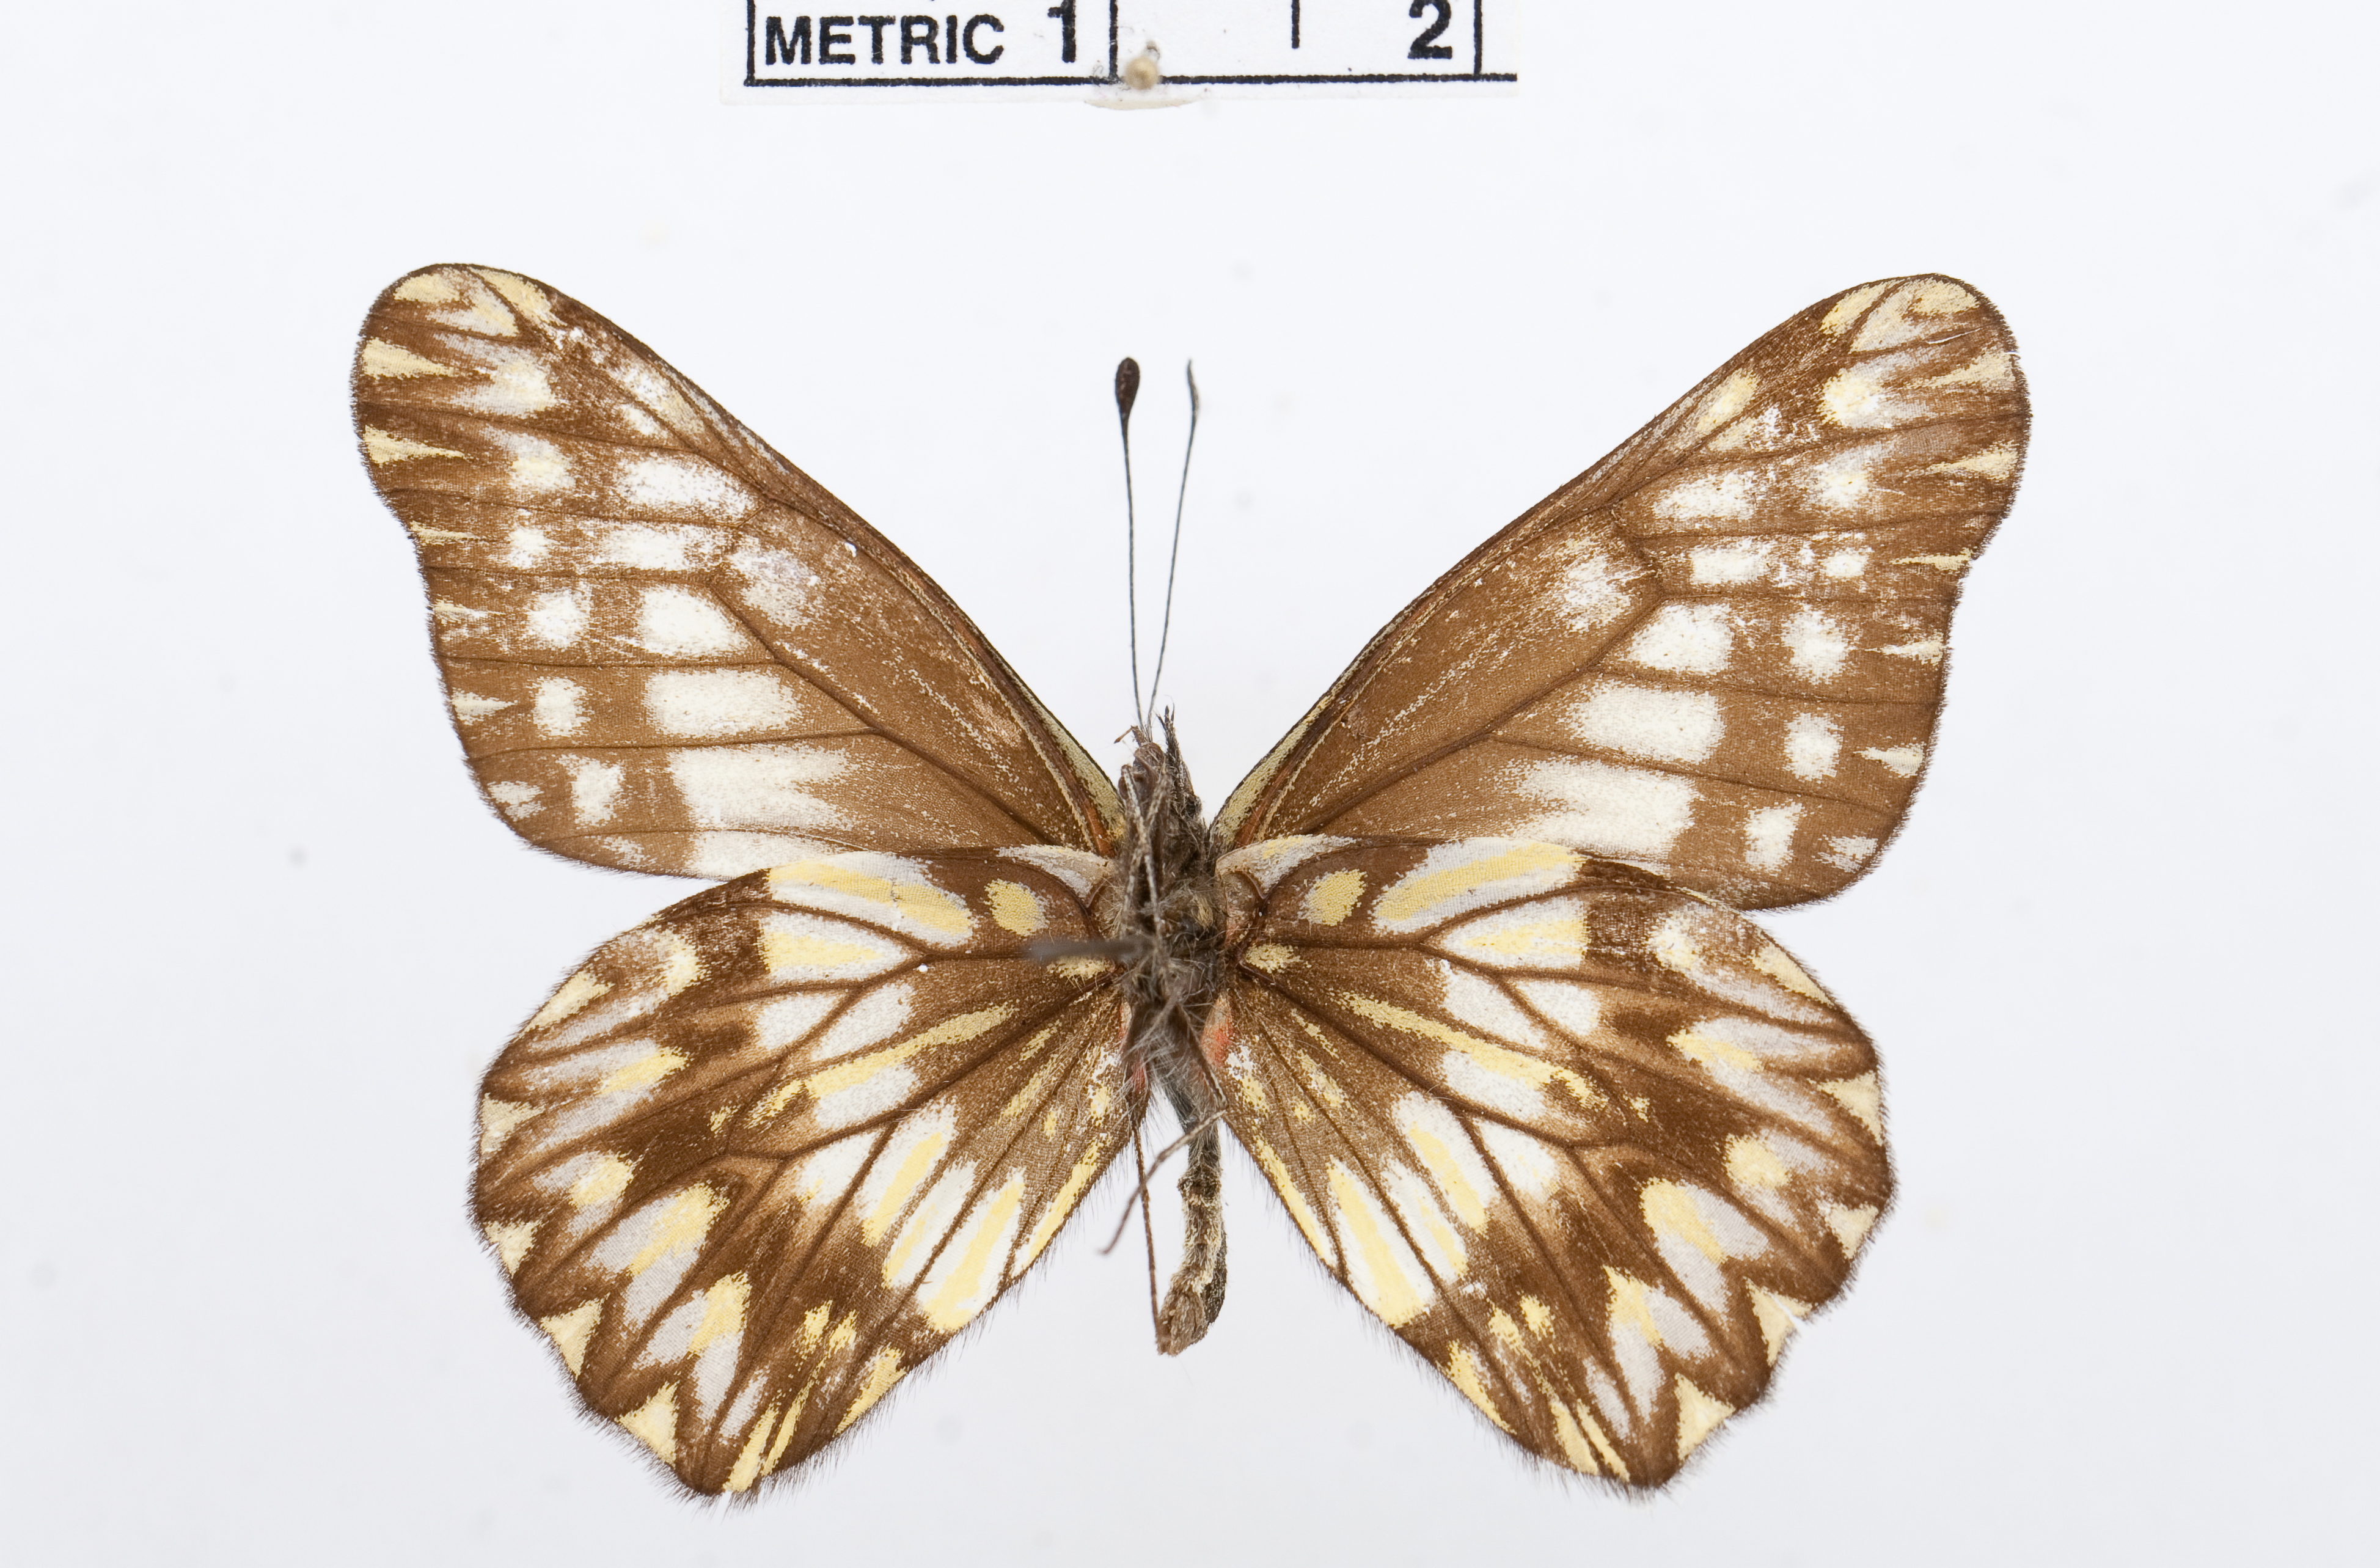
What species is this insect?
Catasticta affinis
